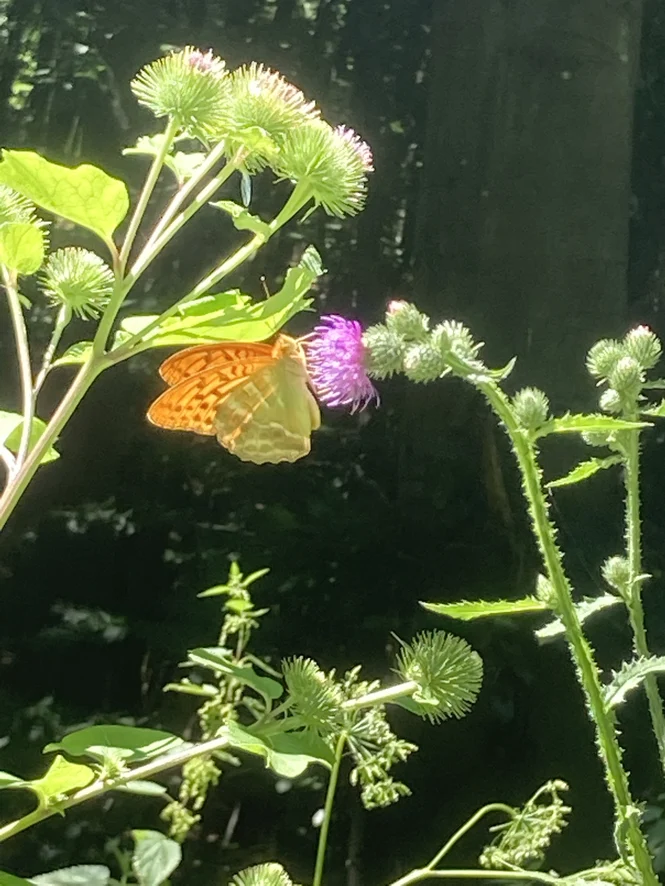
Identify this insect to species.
Argynnis paphia
